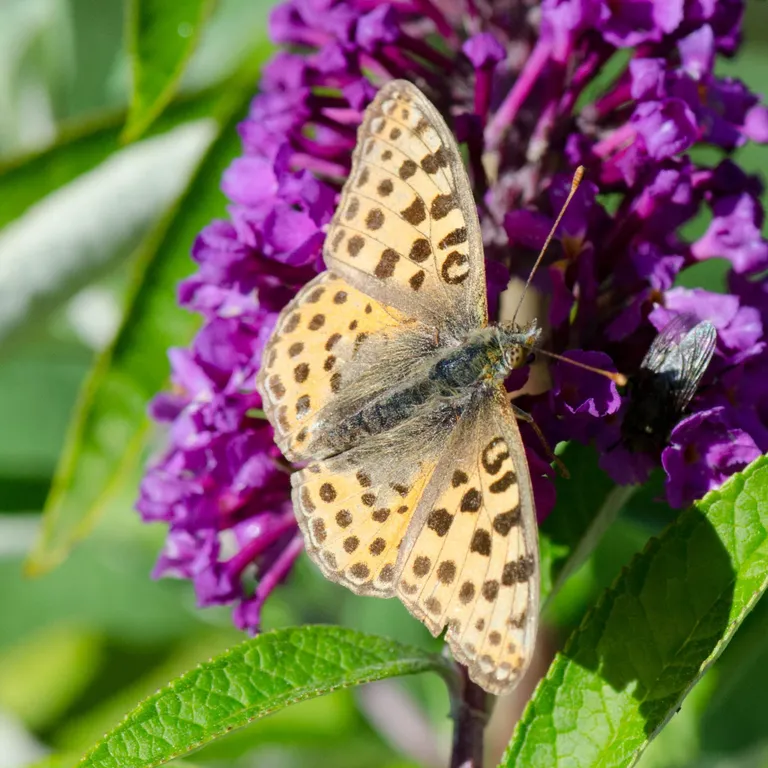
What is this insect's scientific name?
Issoria lathonia
